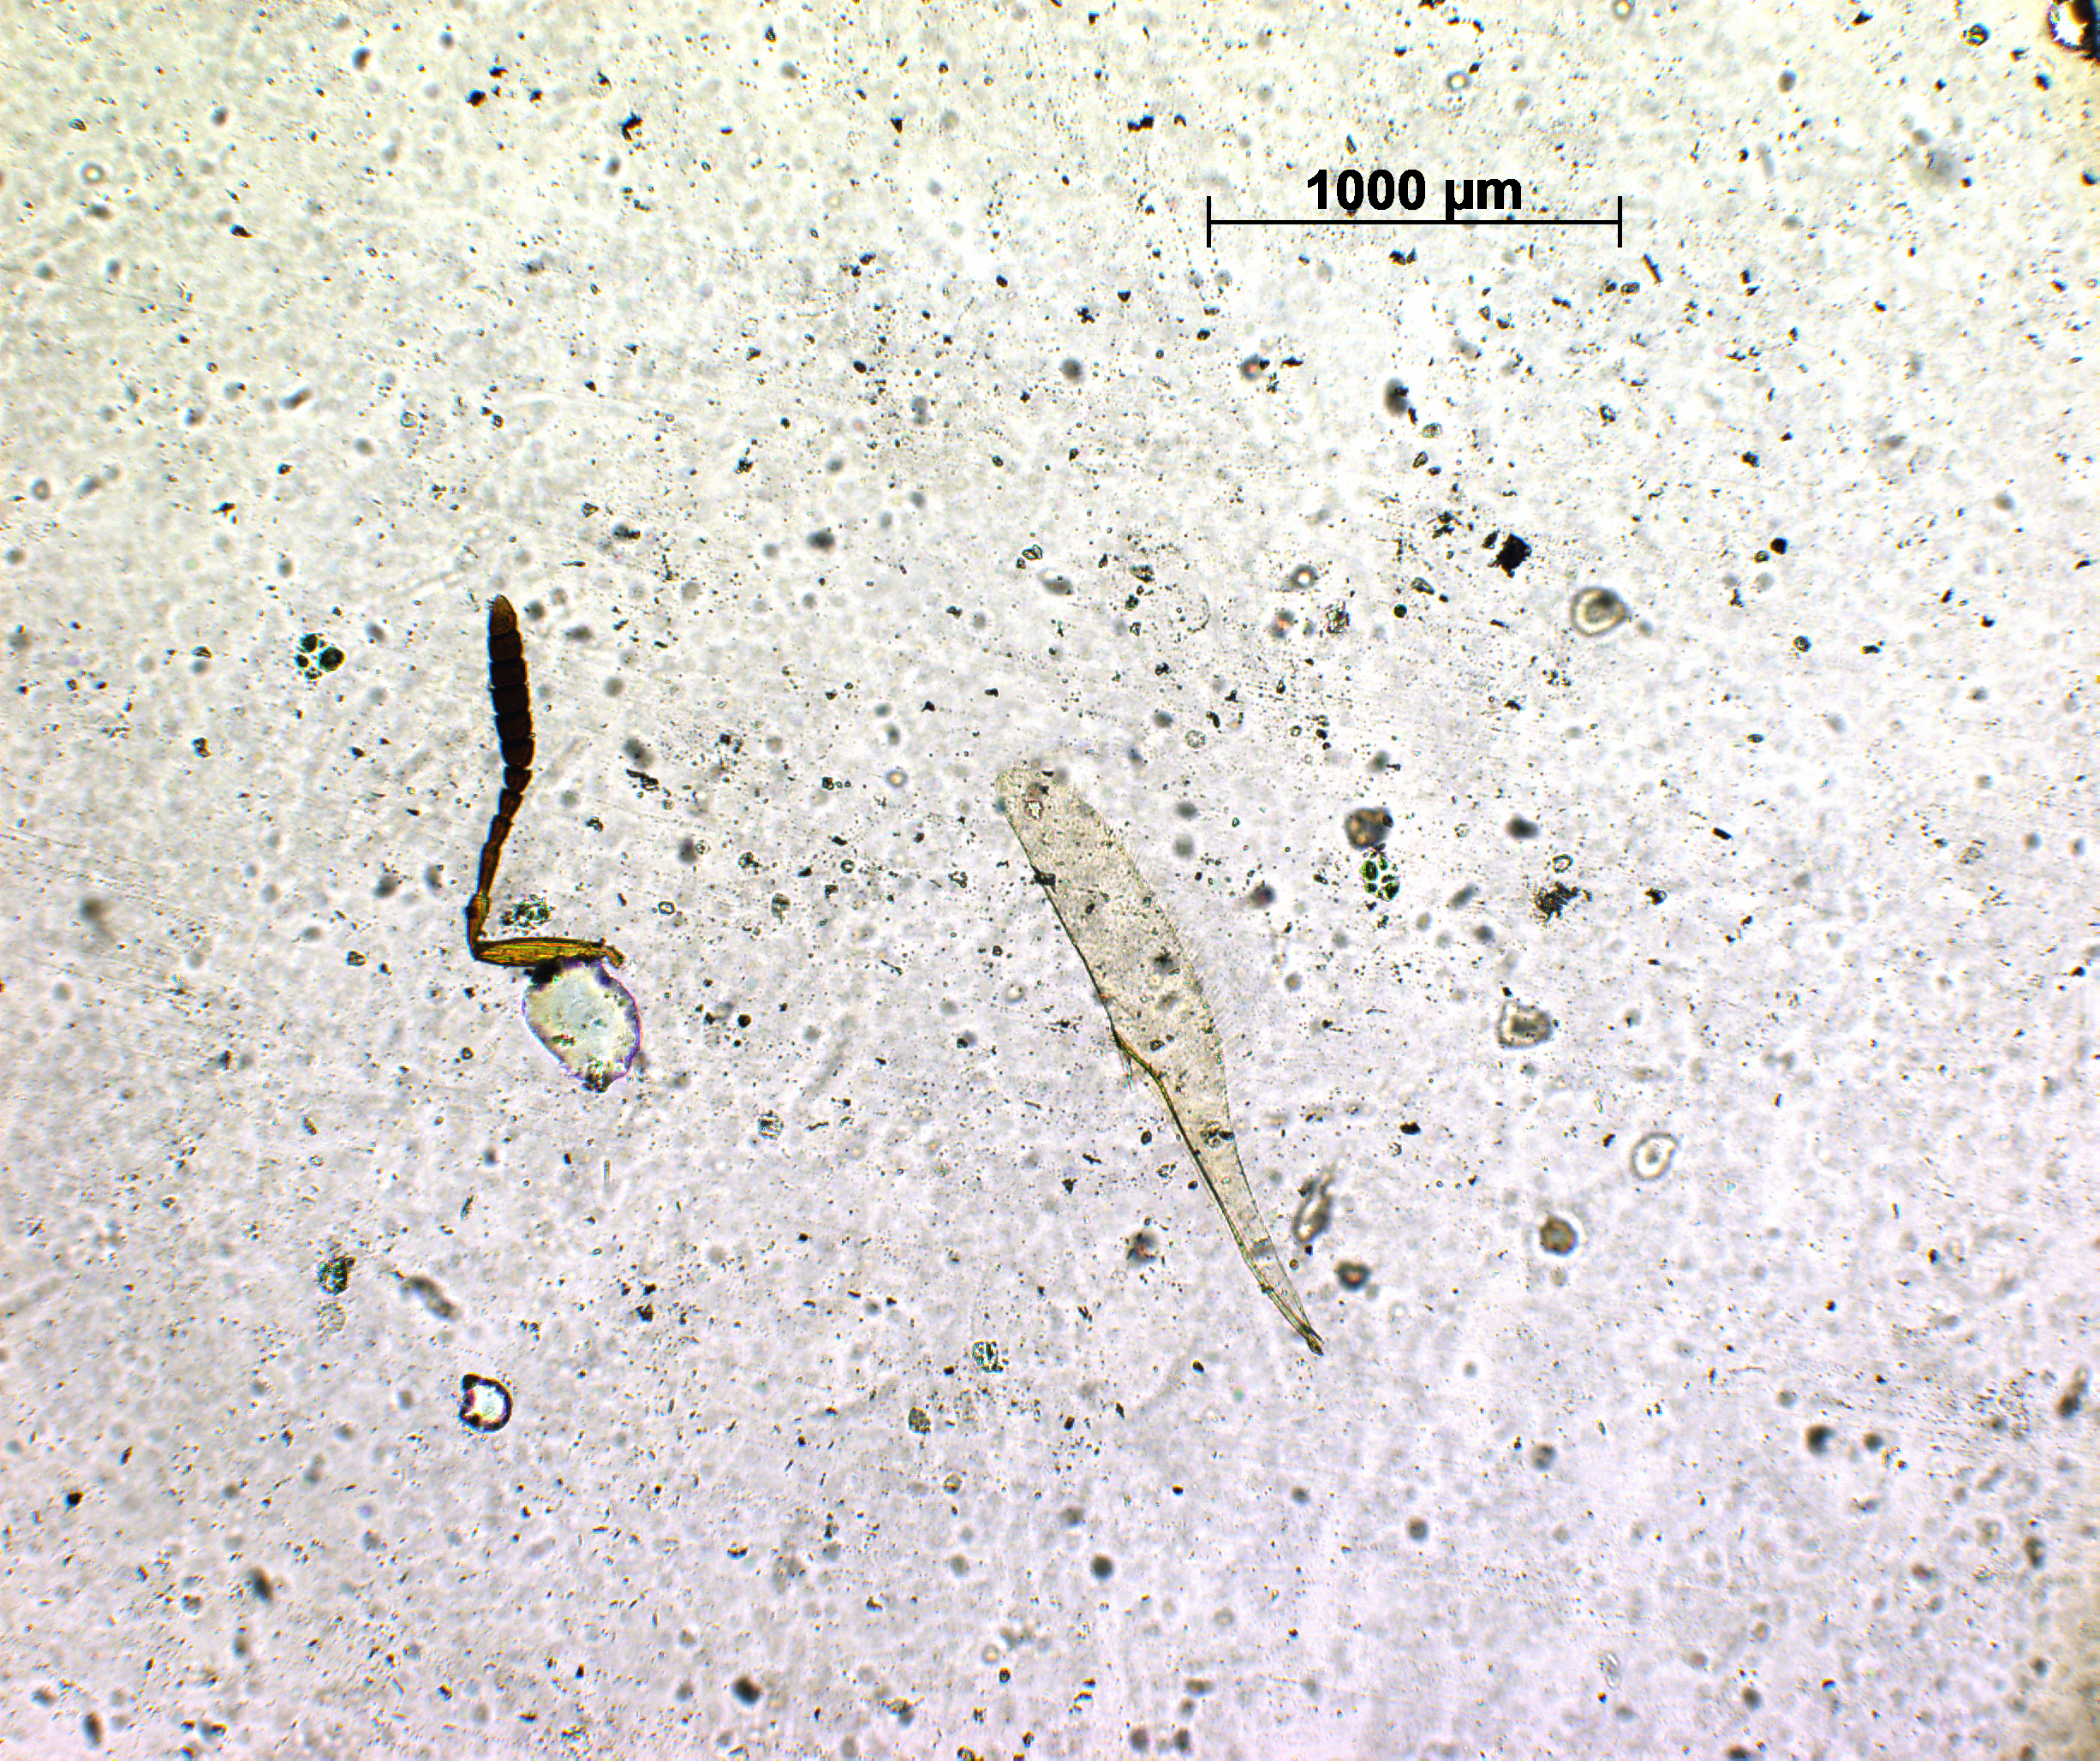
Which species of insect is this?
Alloteleia bengalensis
